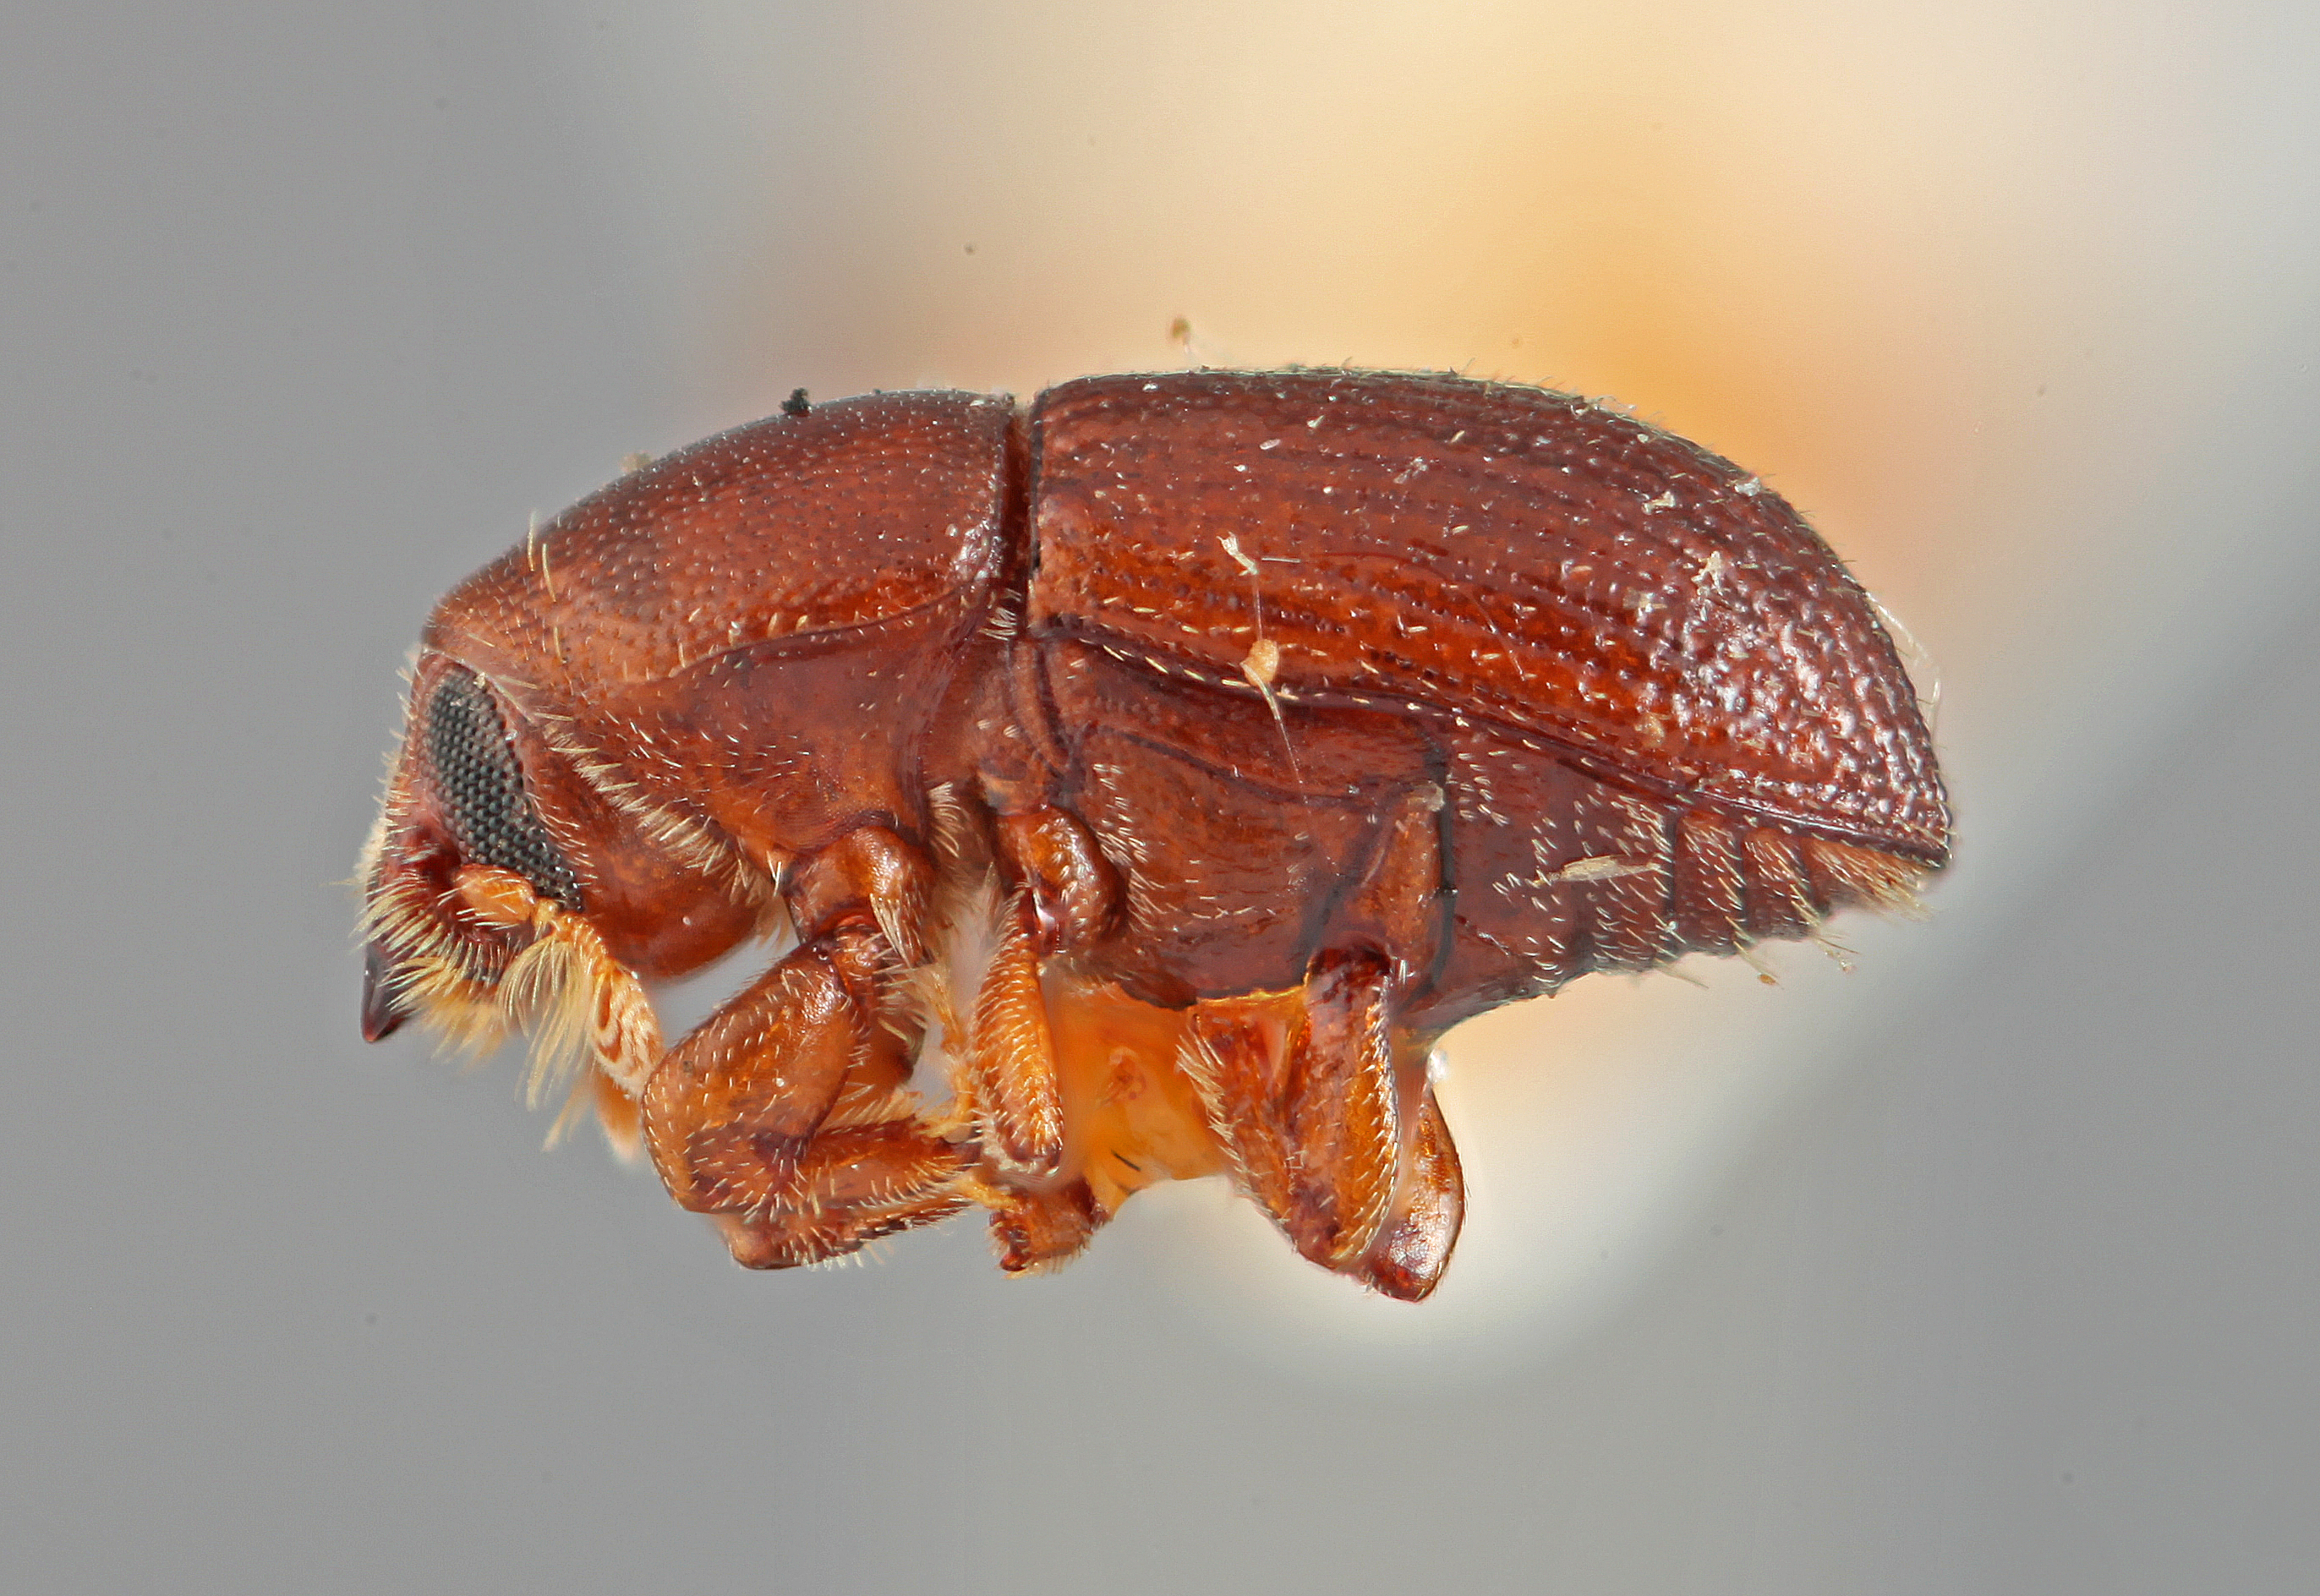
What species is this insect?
Loganius ficus
